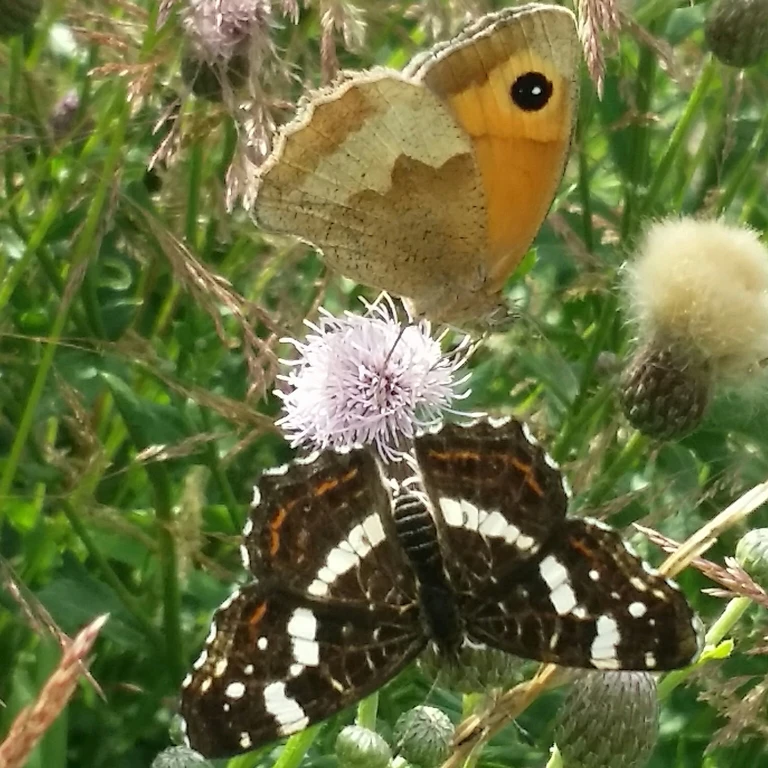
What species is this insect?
Araschnia levana
